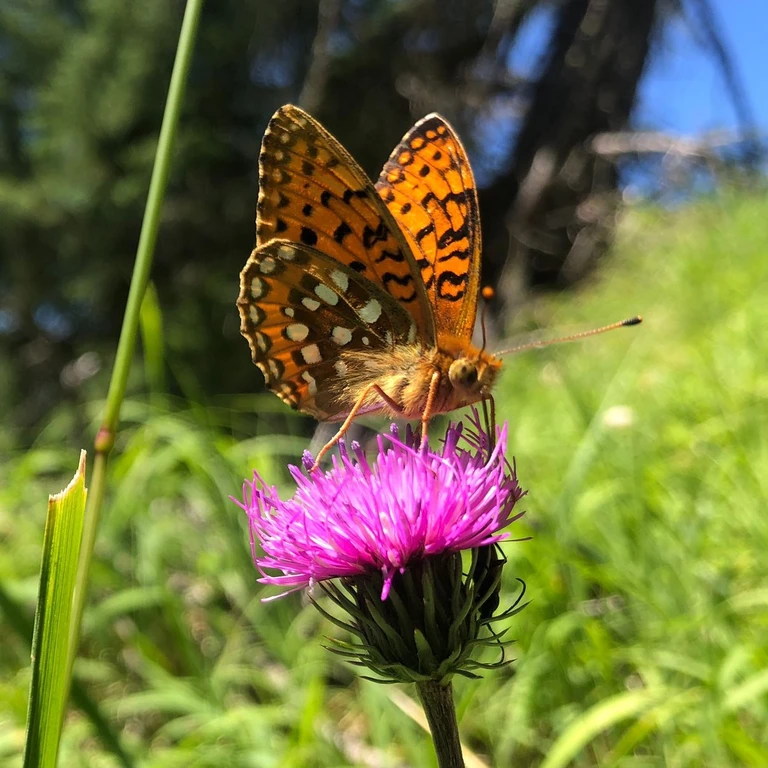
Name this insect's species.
Speyeria aglaja
